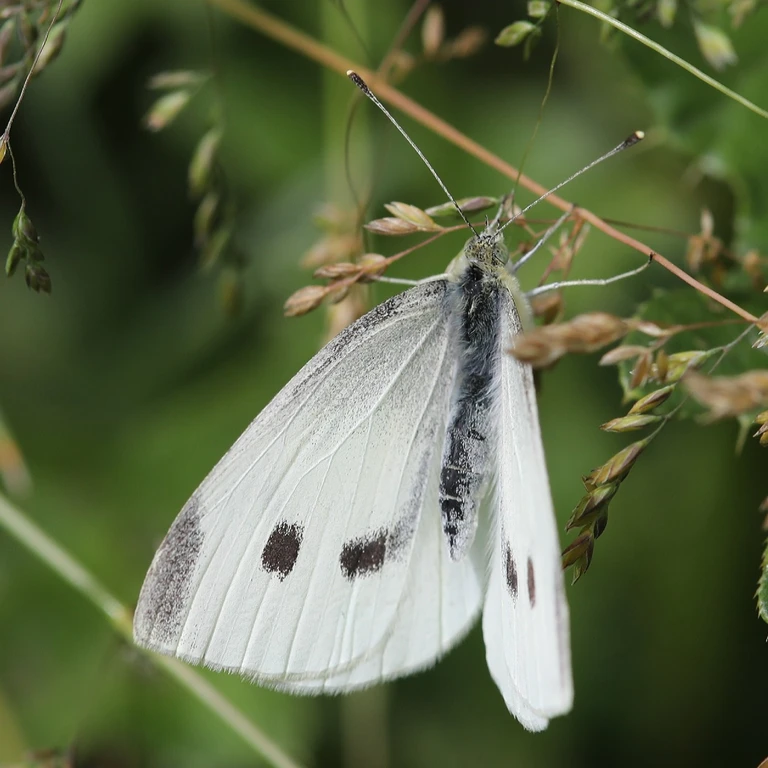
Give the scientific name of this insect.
Pieris rapae
